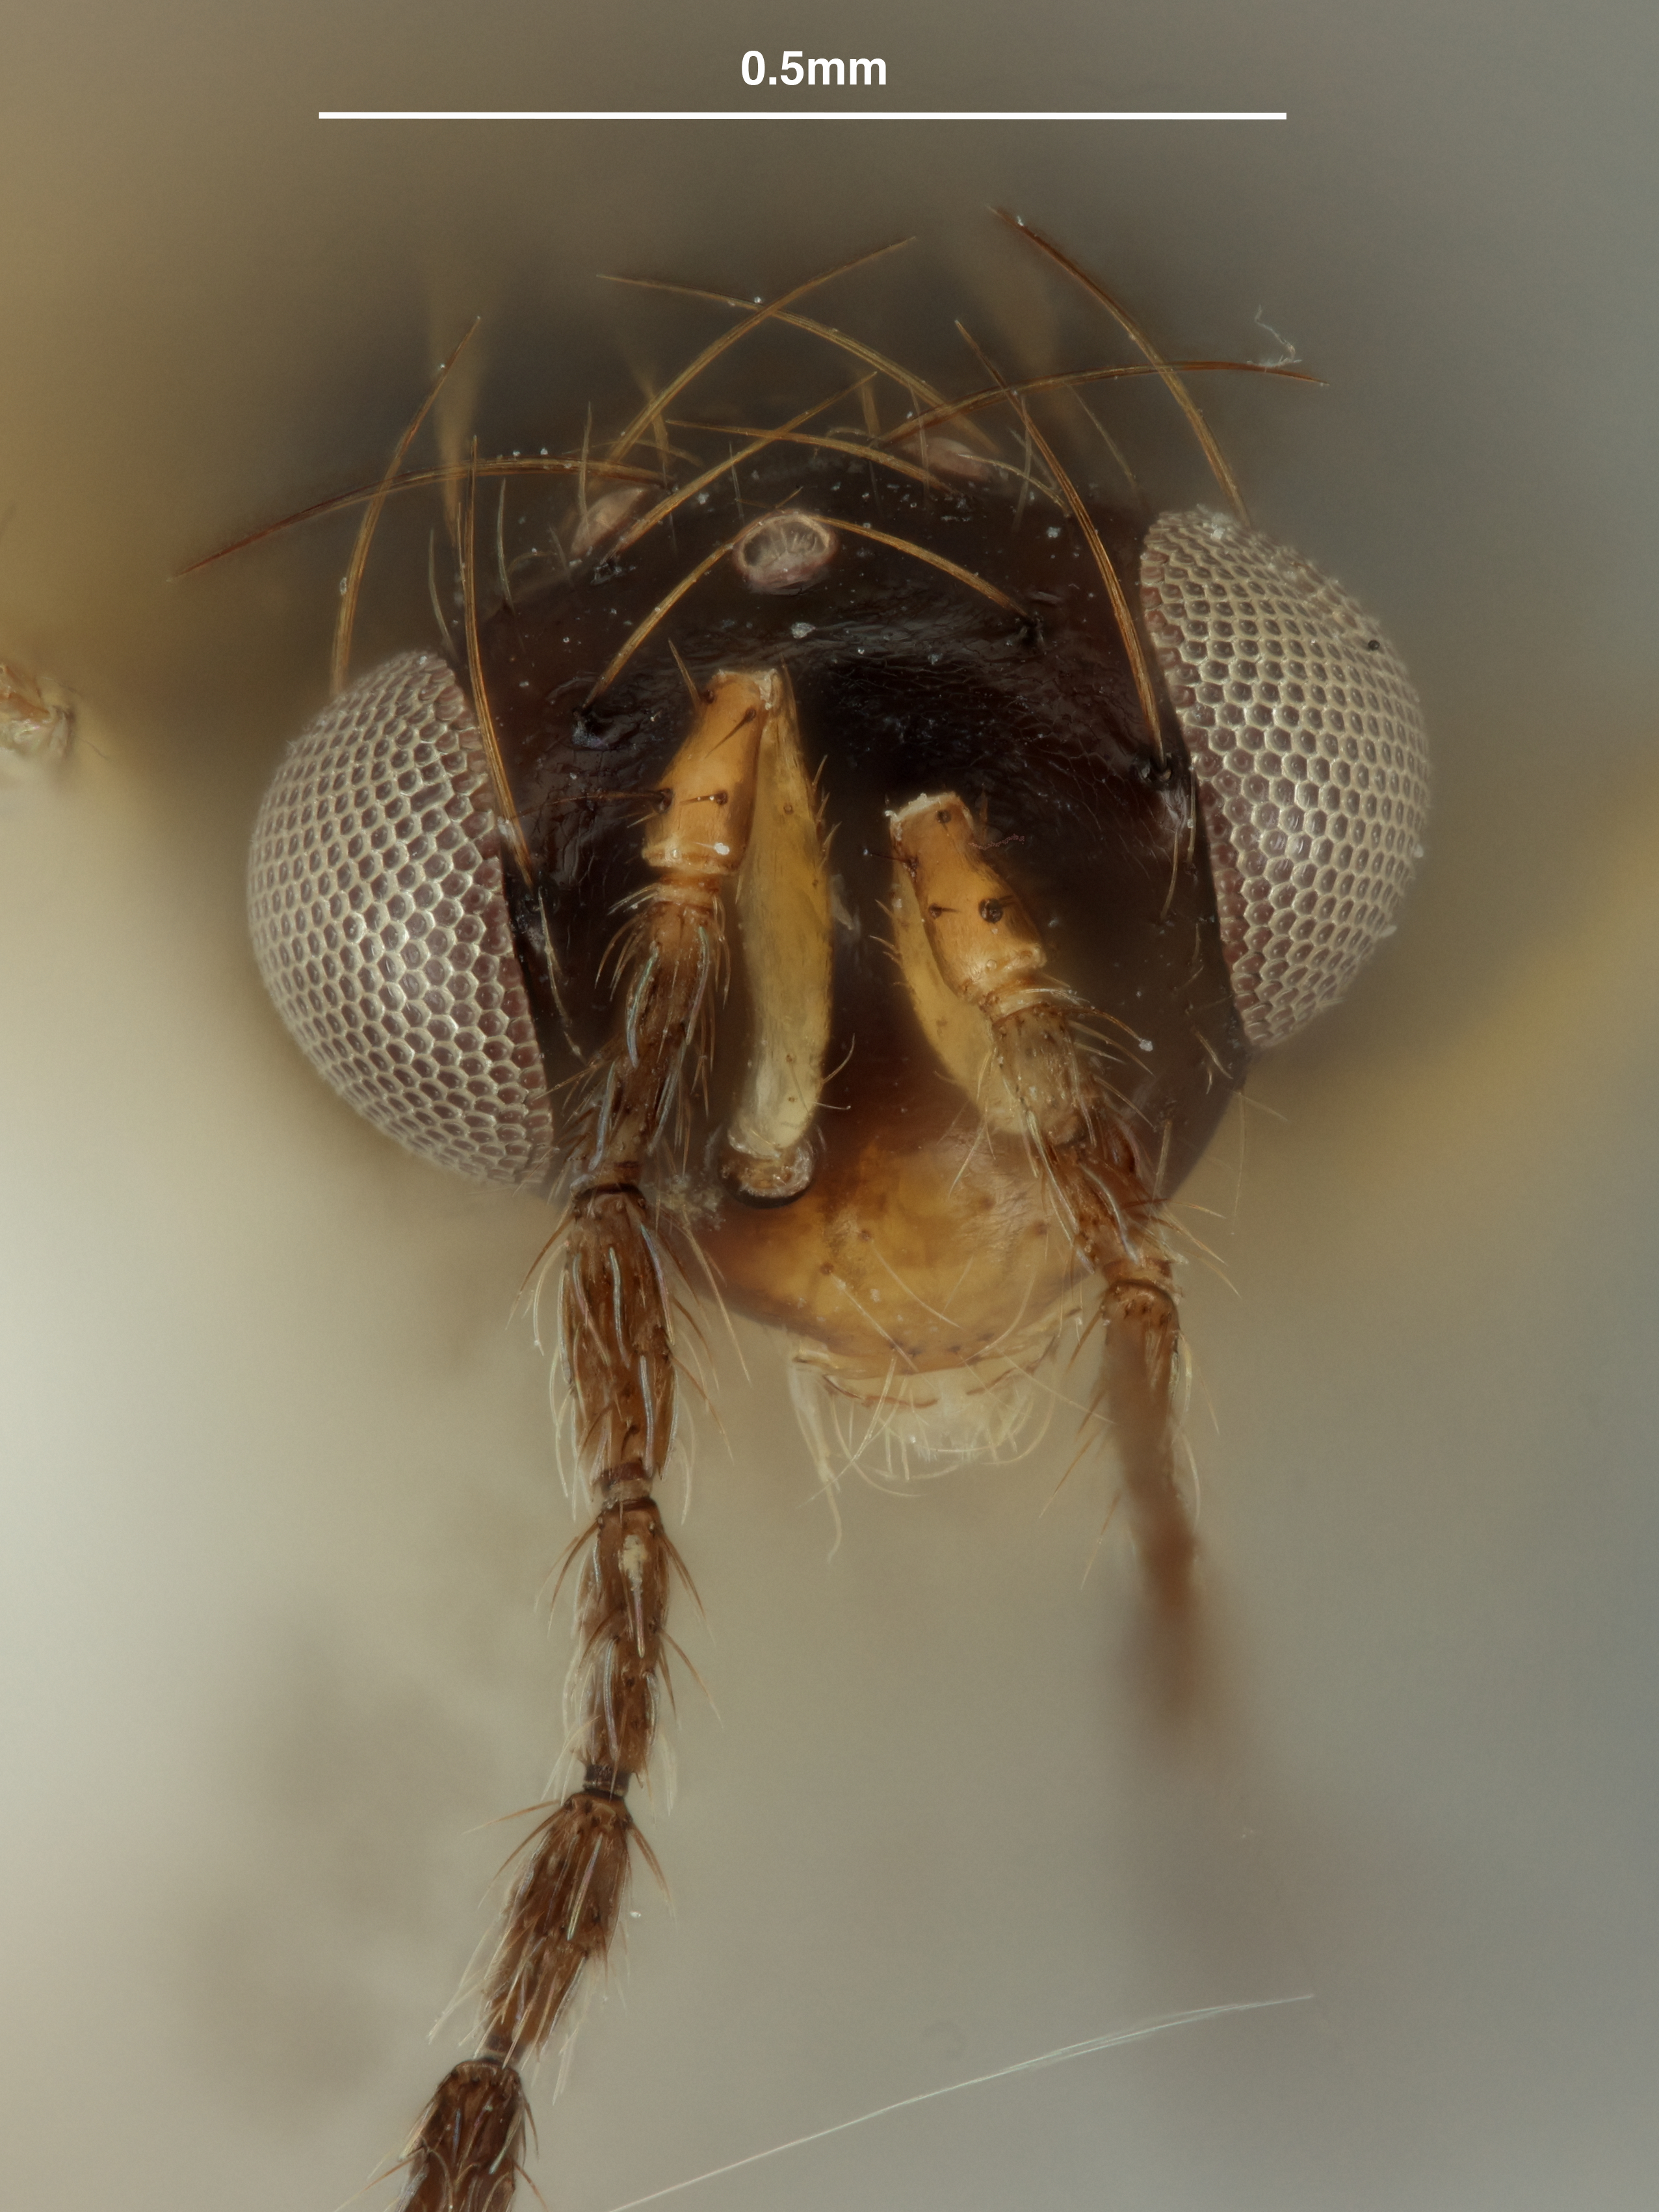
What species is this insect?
Euplectrus hansoni
